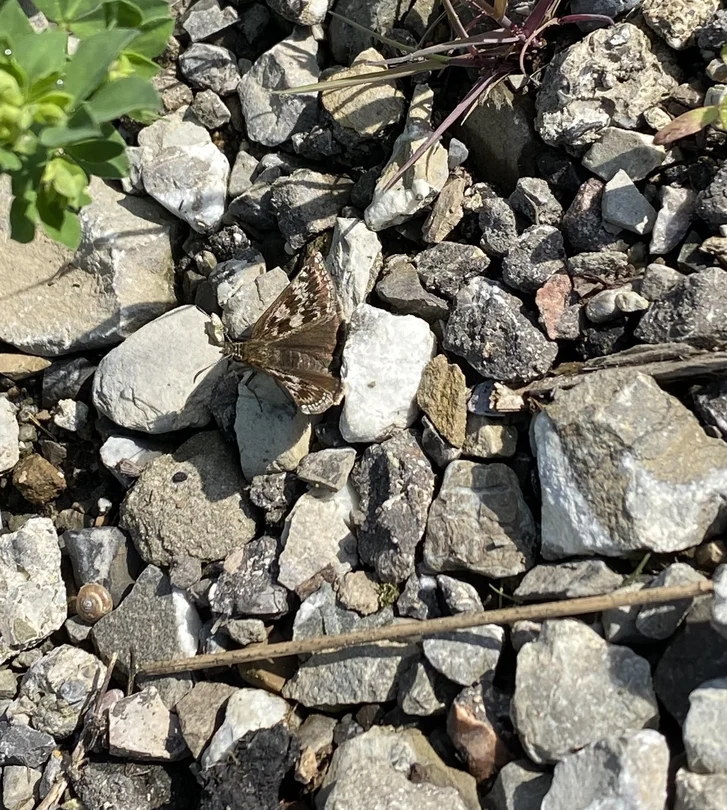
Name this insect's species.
Erynnis tages
